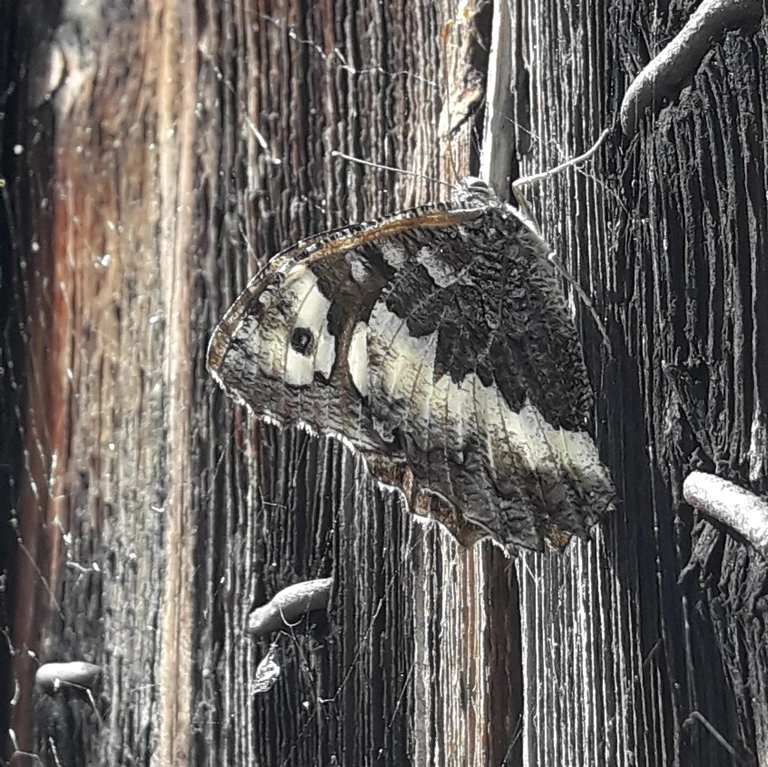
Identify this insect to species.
Brintesia circe
